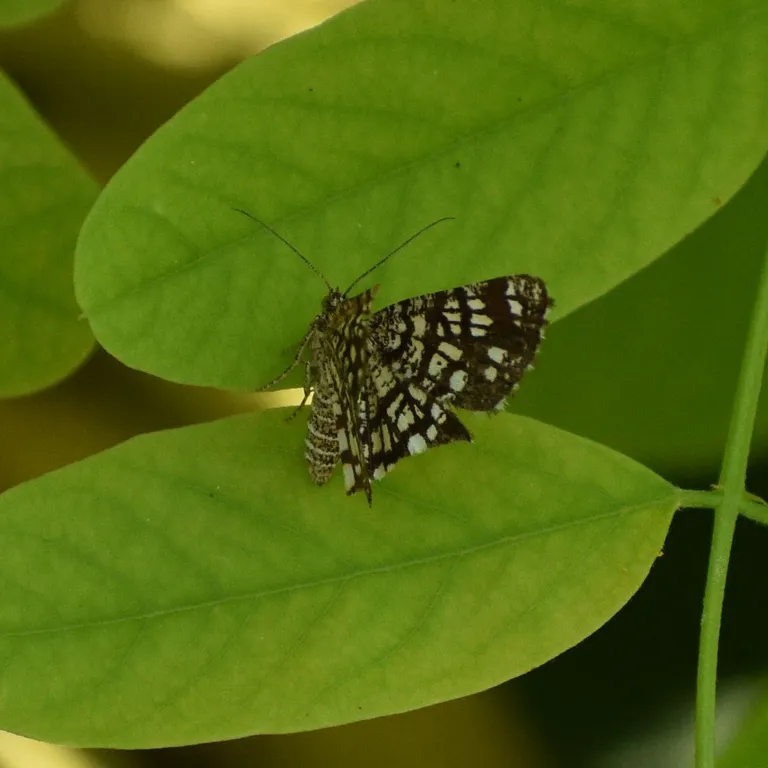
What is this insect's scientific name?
Chiasmia clathrata
